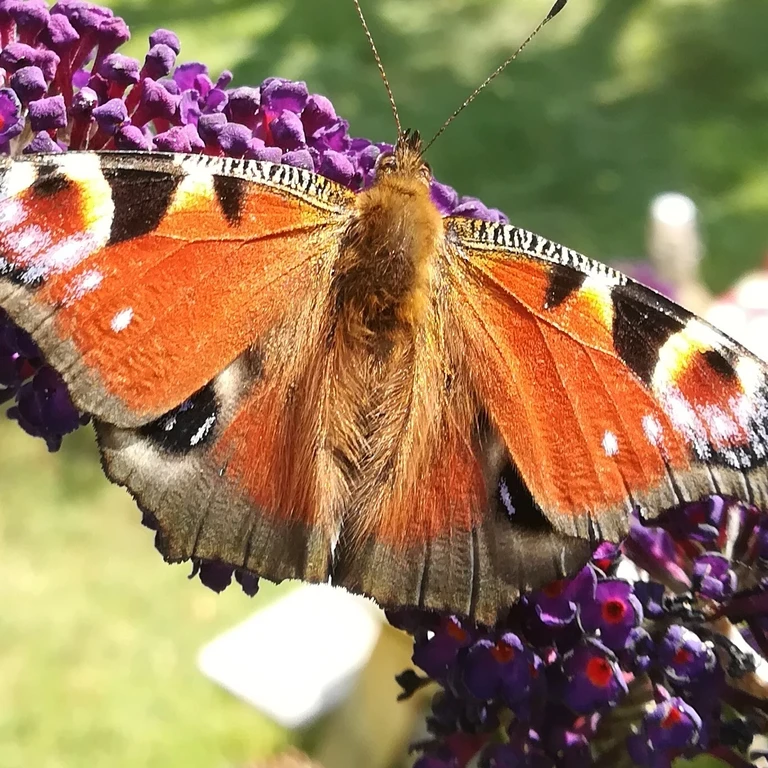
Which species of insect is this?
Aglais io
